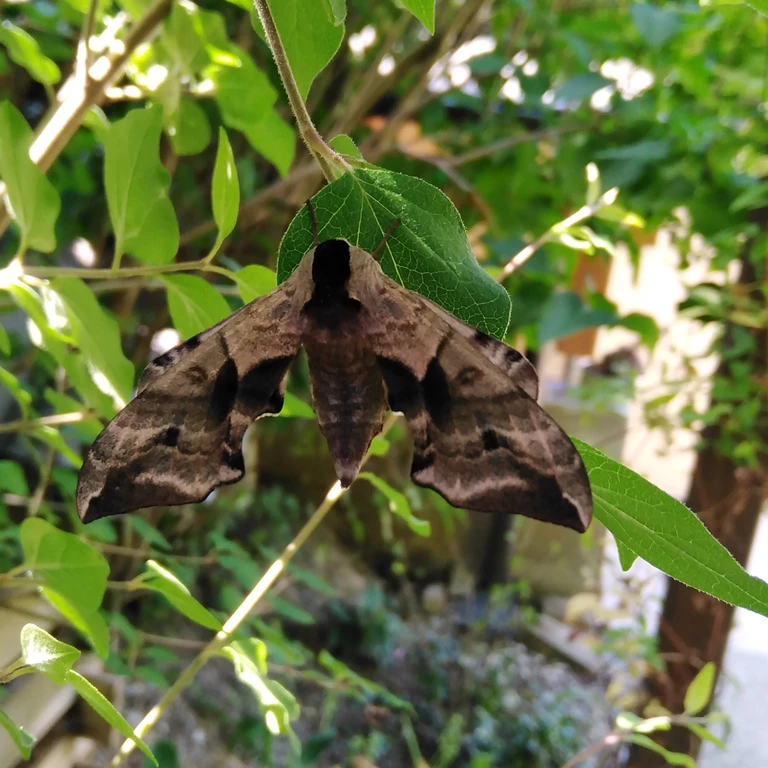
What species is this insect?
Smerinthus ocellata
